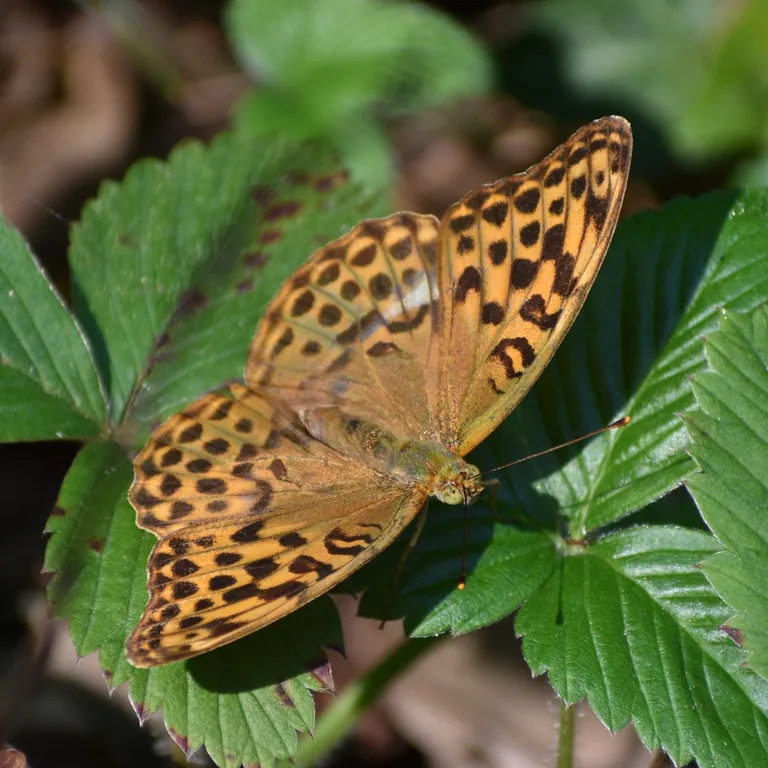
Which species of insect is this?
Argynnis paphia
